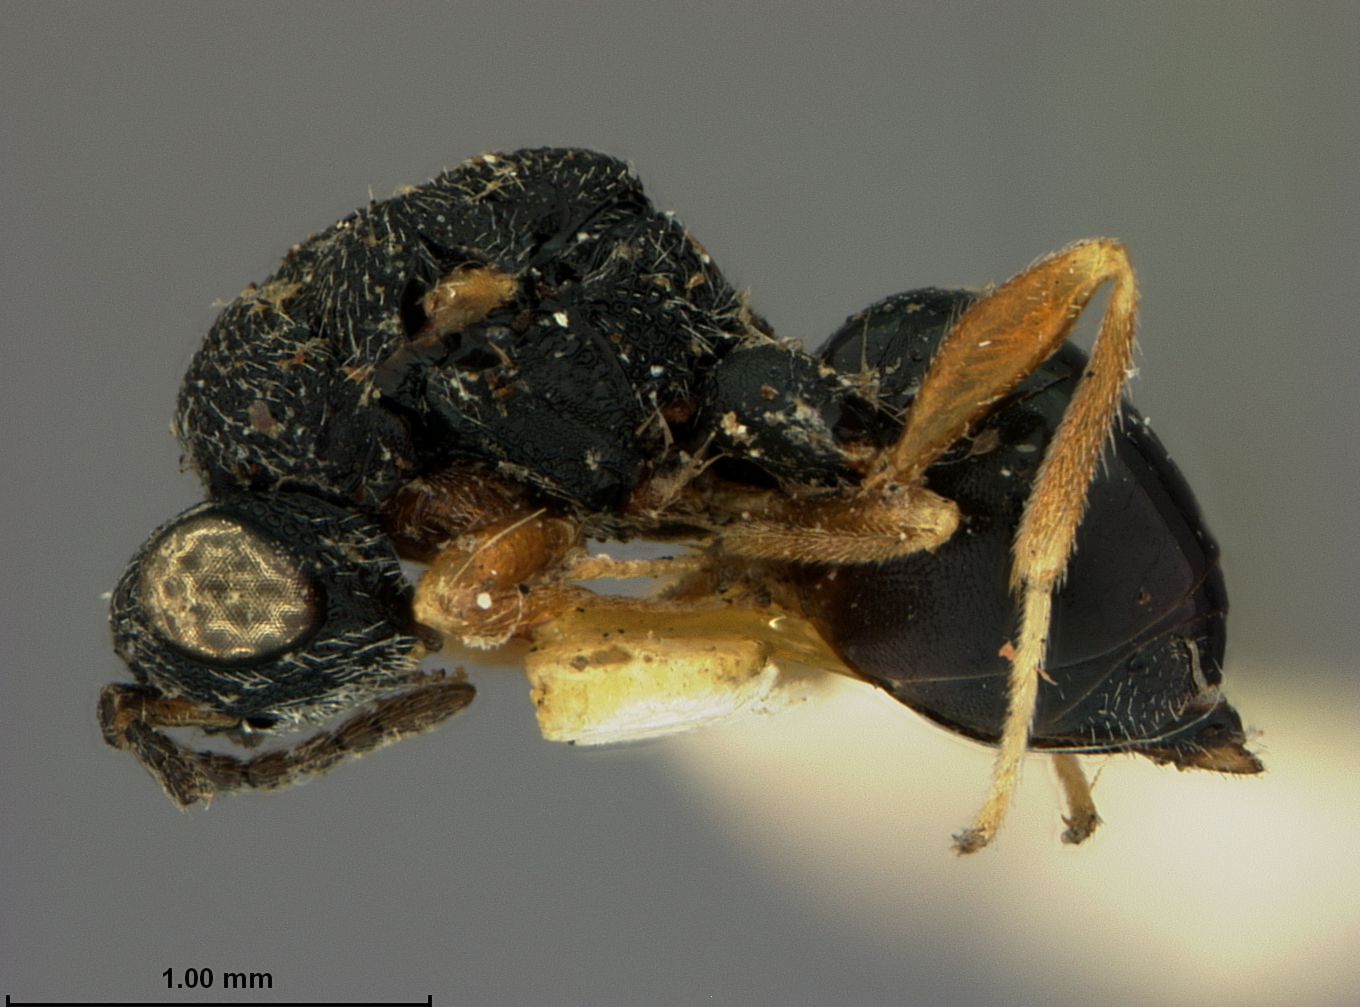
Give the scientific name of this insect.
Eurytoma succinipedis
